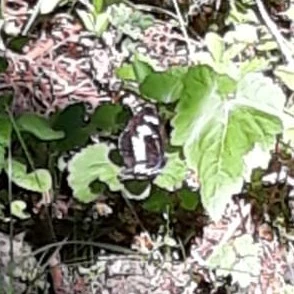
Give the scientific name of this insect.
Neptis rivularis
